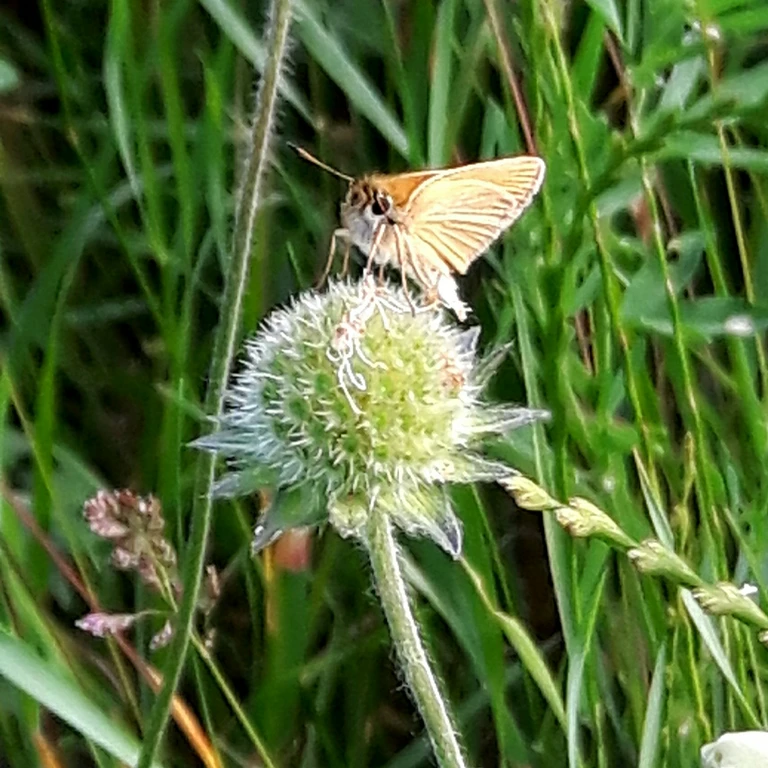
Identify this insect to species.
Thymelicus lineola
